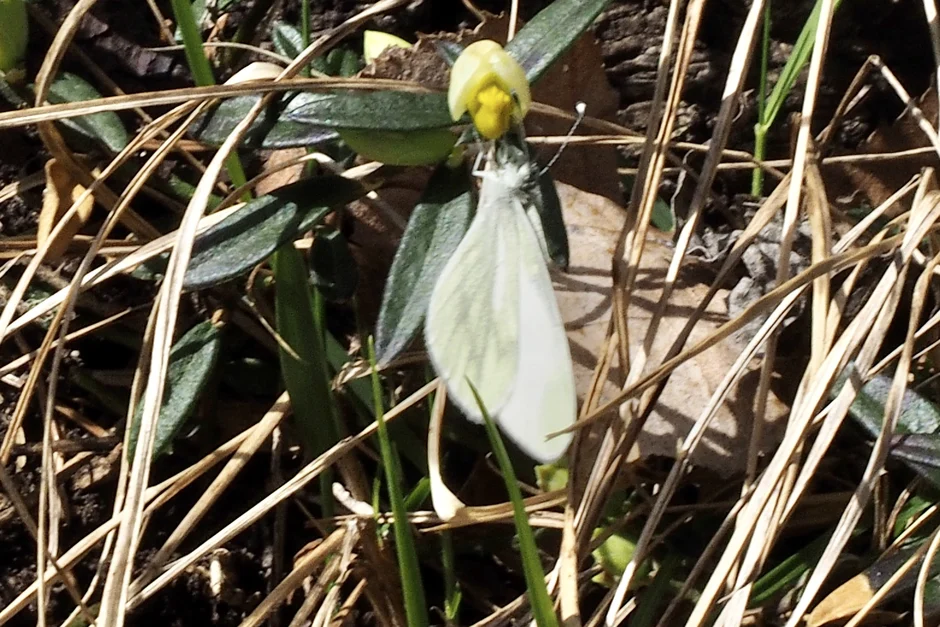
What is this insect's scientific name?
Leptidea sinapis/juvernica
